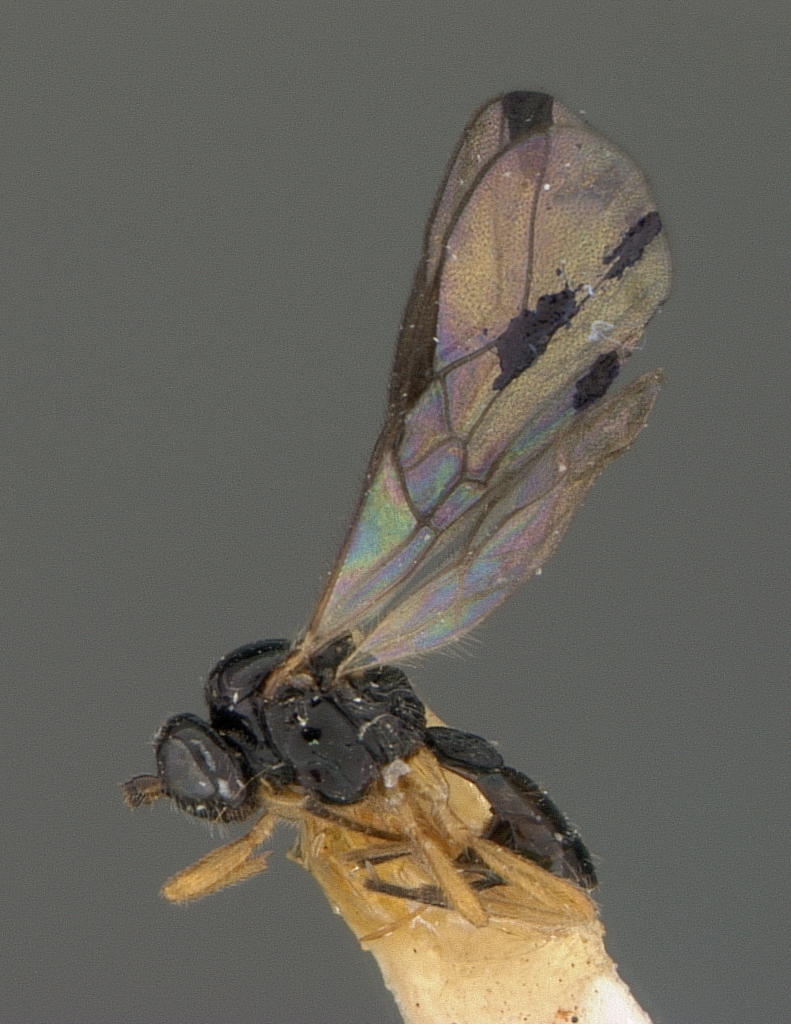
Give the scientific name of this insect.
Opius andigenis
